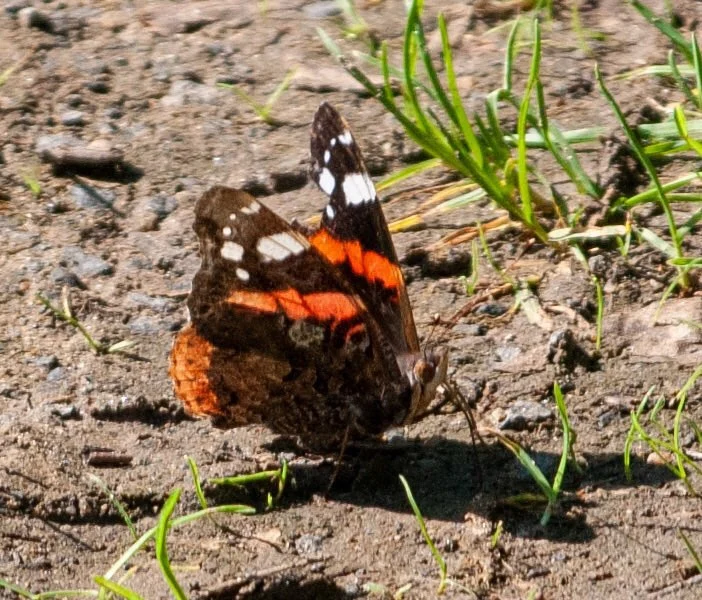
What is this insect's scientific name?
Vanessa atalanta
